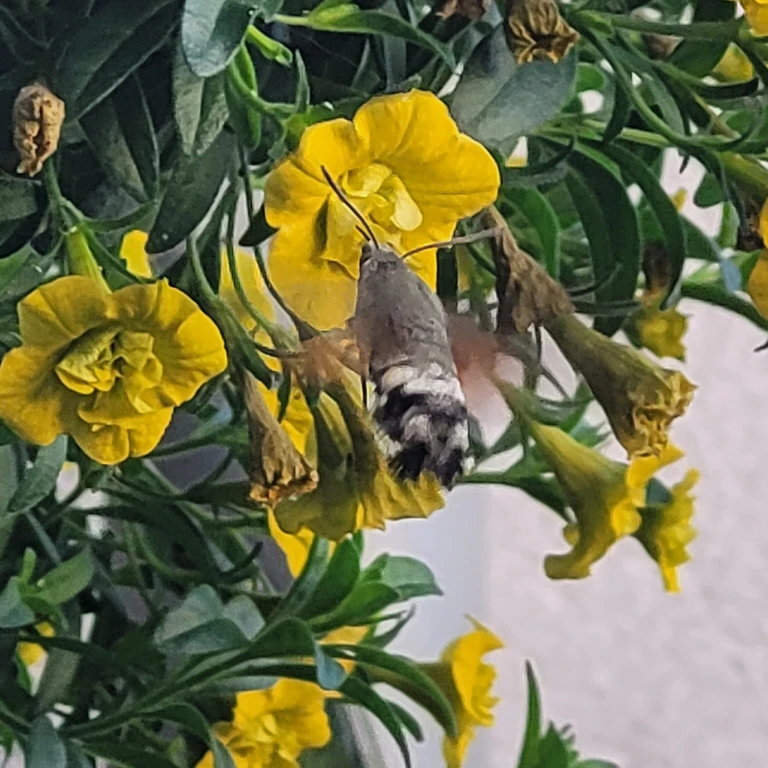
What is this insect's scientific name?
Macroglossum stellatarum
